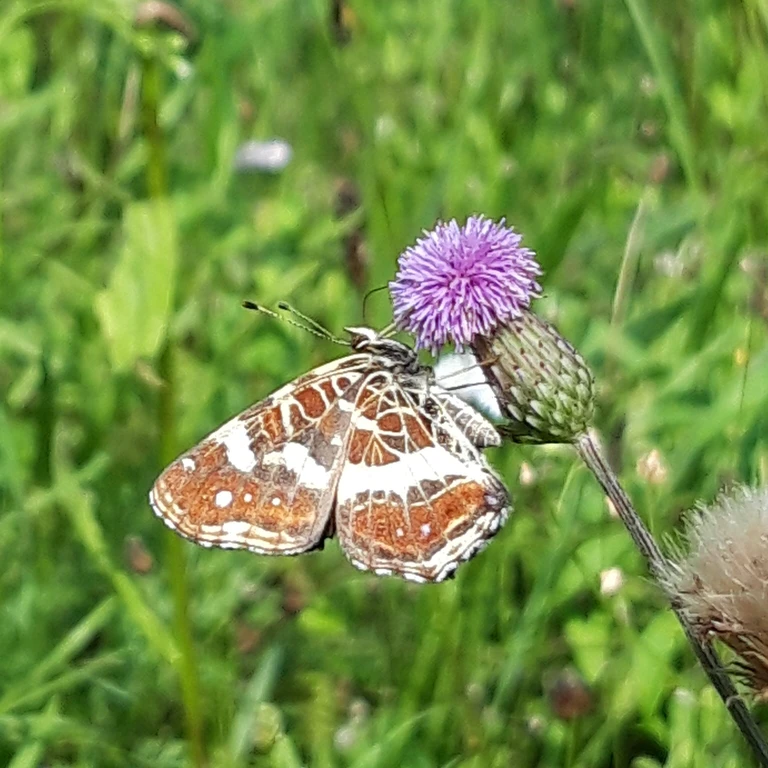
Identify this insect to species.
Araschnia levana
